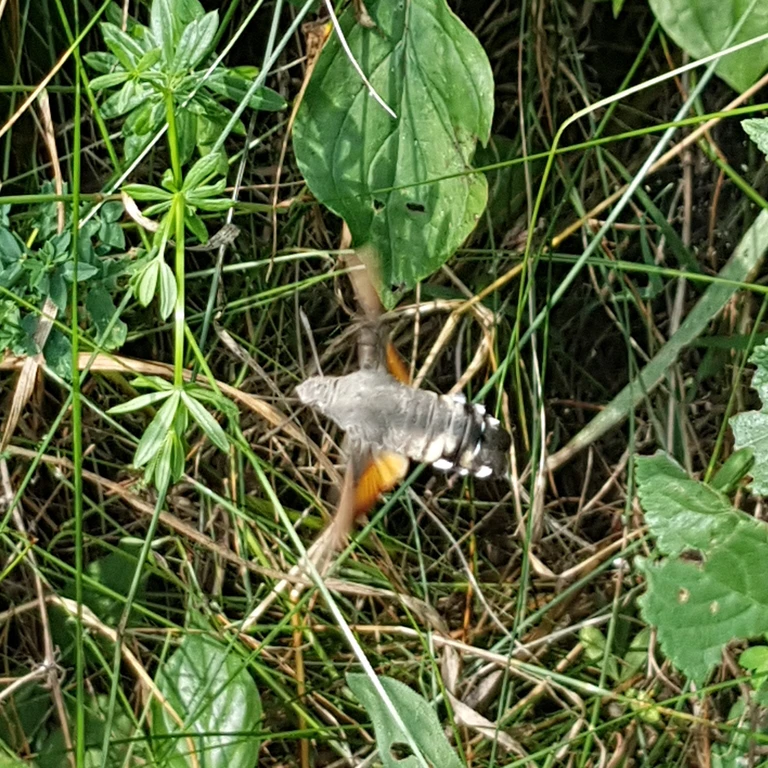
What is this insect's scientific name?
Macroglossum stellatarum
